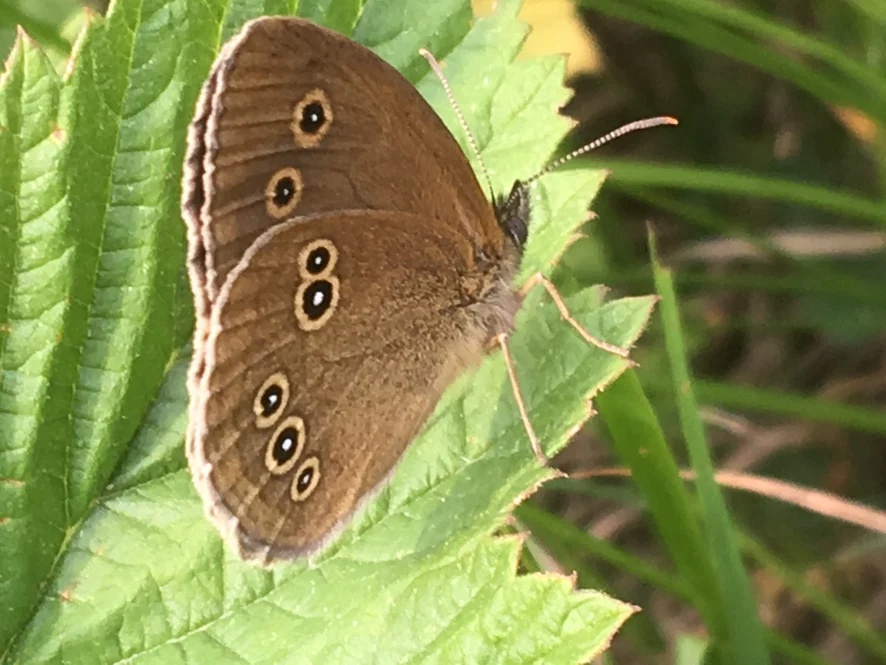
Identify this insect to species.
Aphantopus hyperantus
